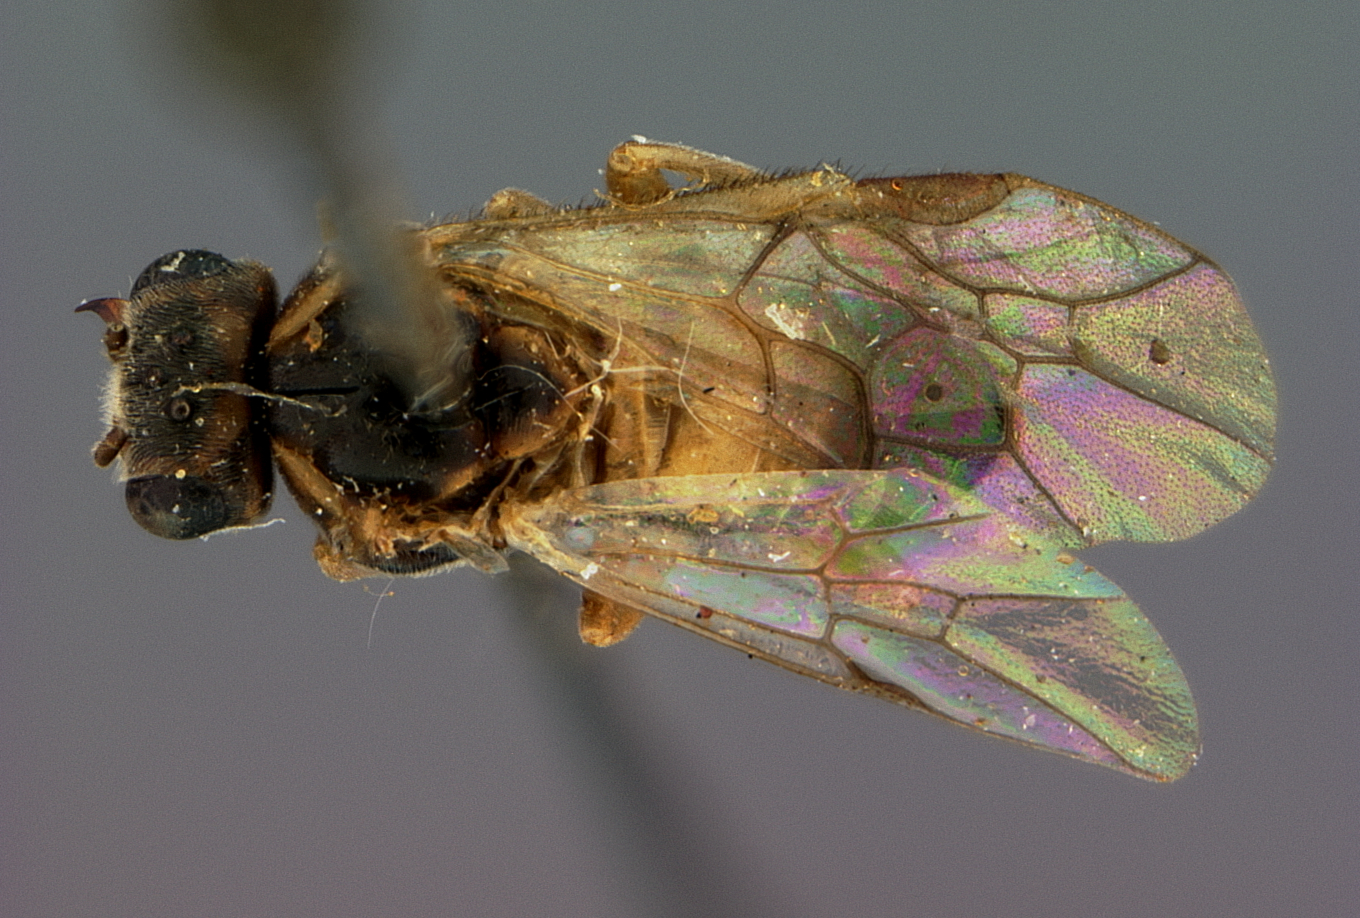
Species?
Acordulecera willei
